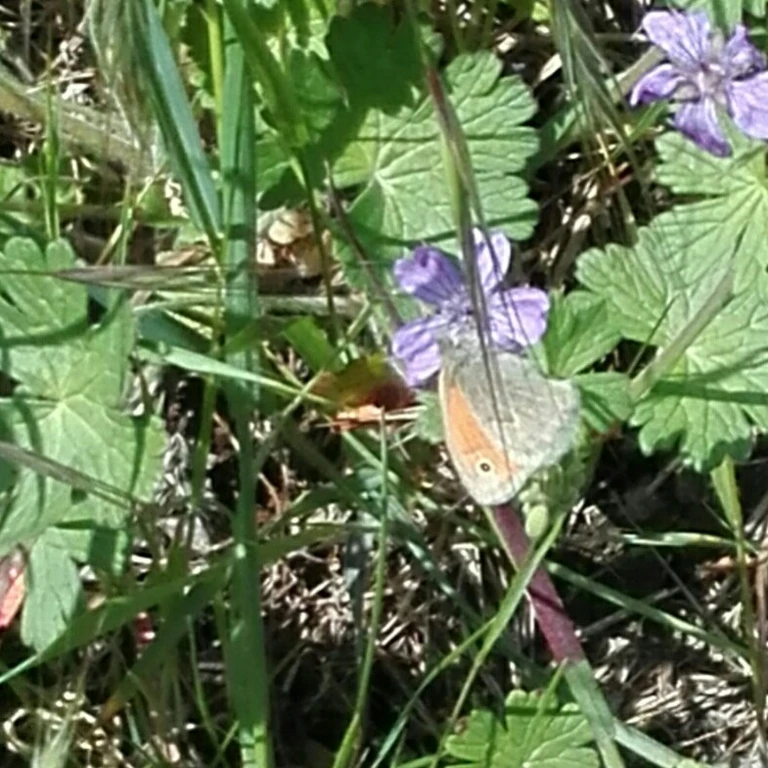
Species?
Coenonympha pamphilus
